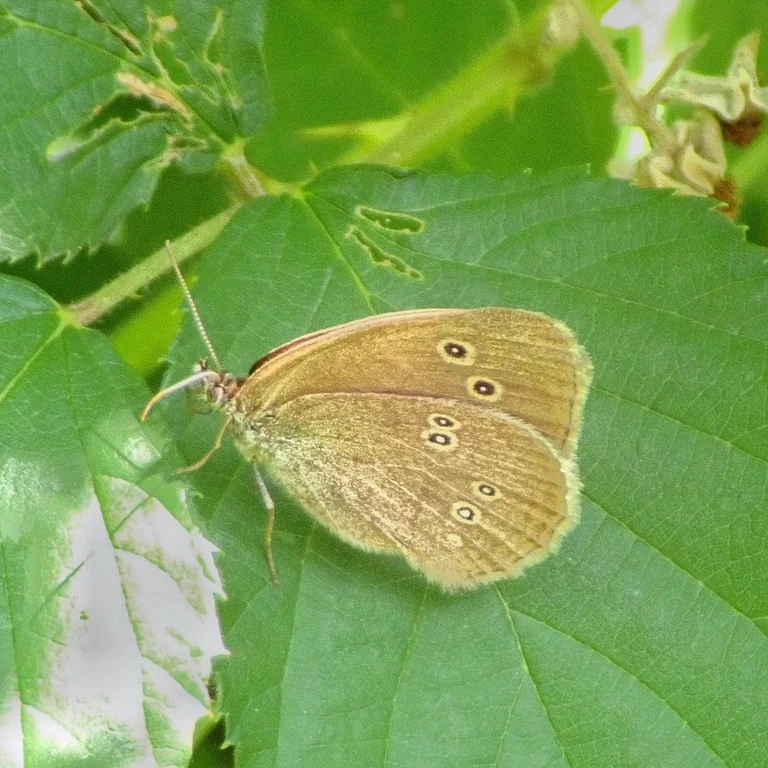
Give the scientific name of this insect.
Aphantopus hyperantus
